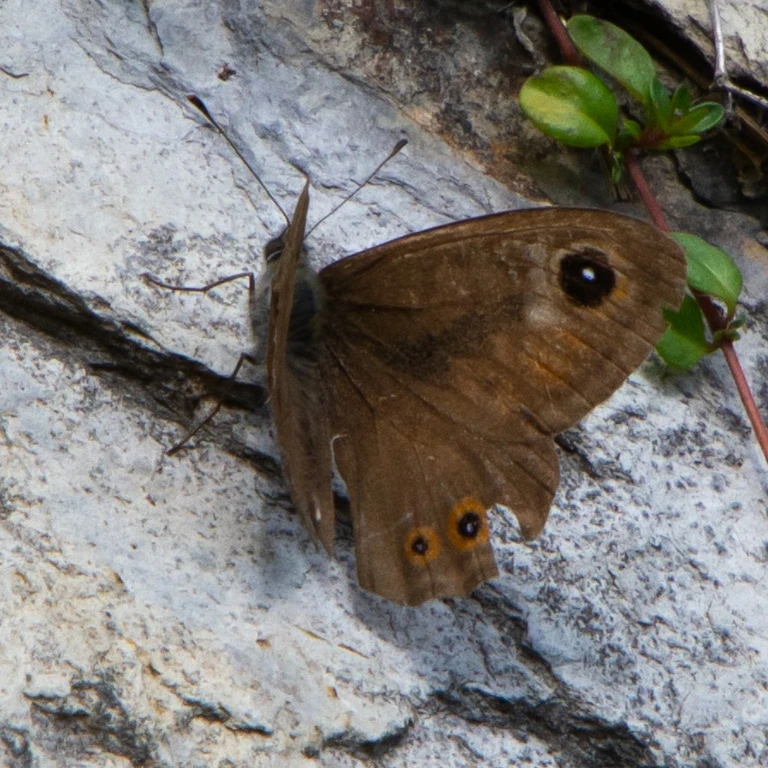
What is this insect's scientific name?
Lasiommata maera (also Pararge maera)
